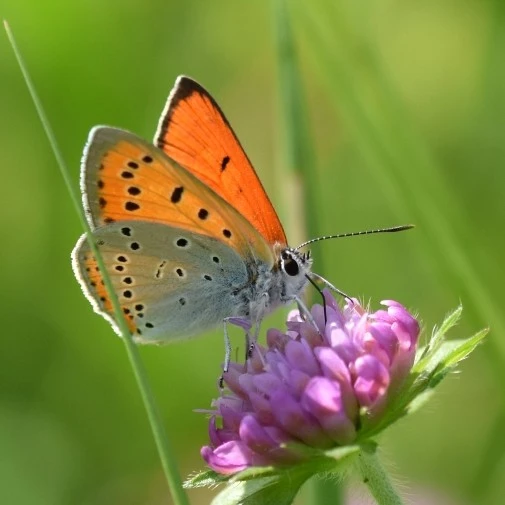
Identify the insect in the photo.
Lycaena dispar
